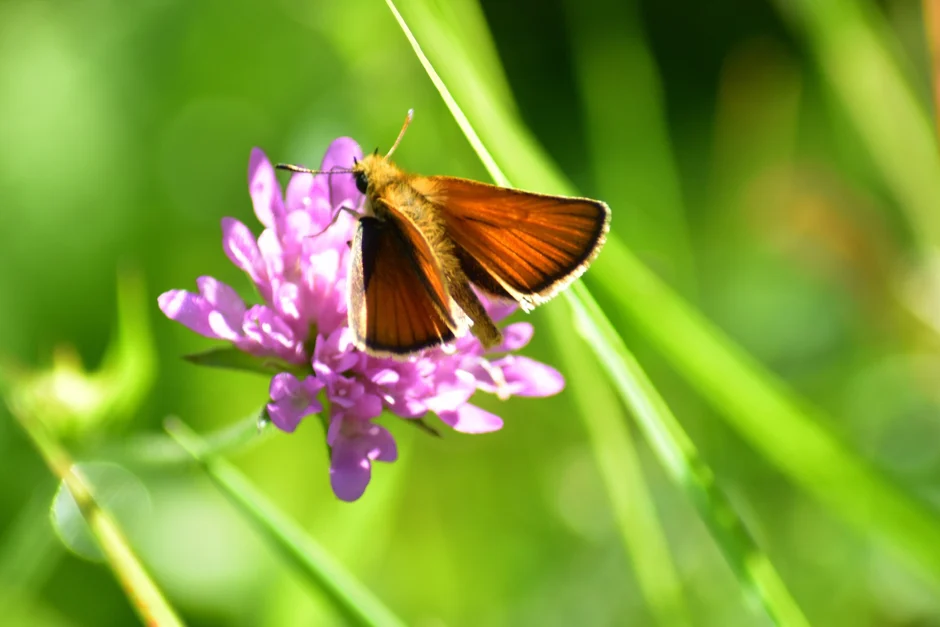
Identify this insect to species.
Thymelicus lineola
